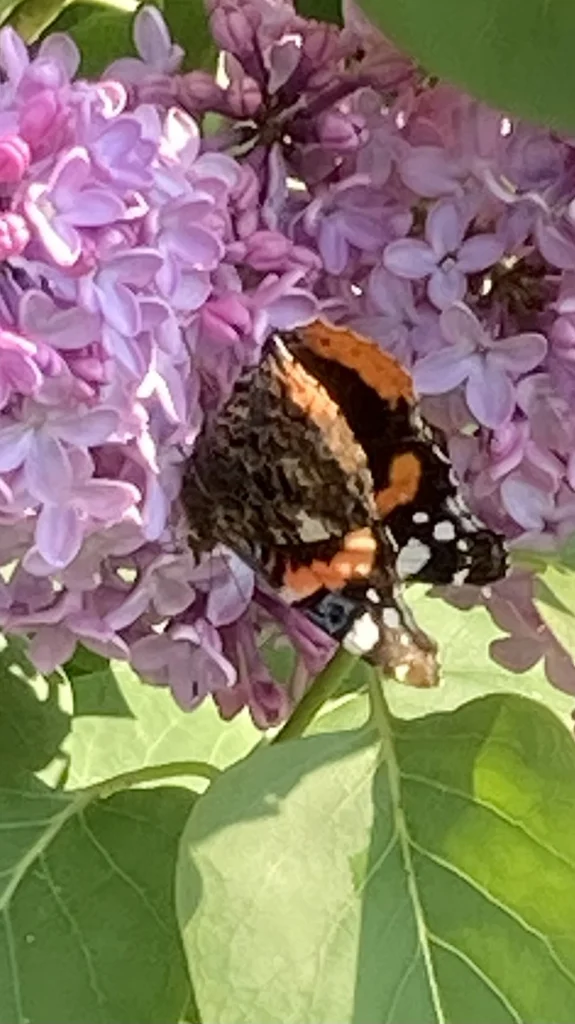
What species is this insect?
Vanessa atalanta
